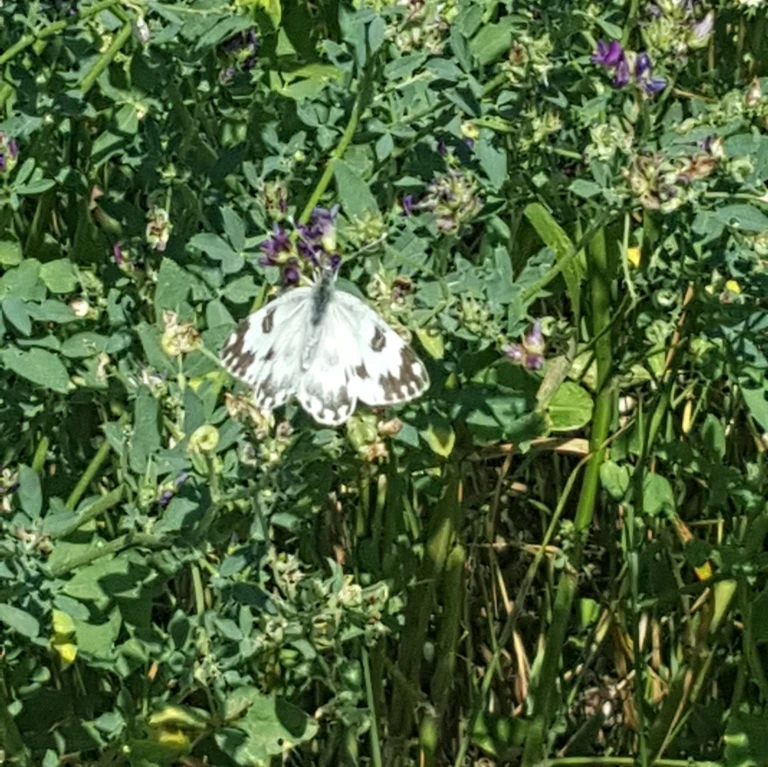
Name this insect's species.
Pontia edusa
